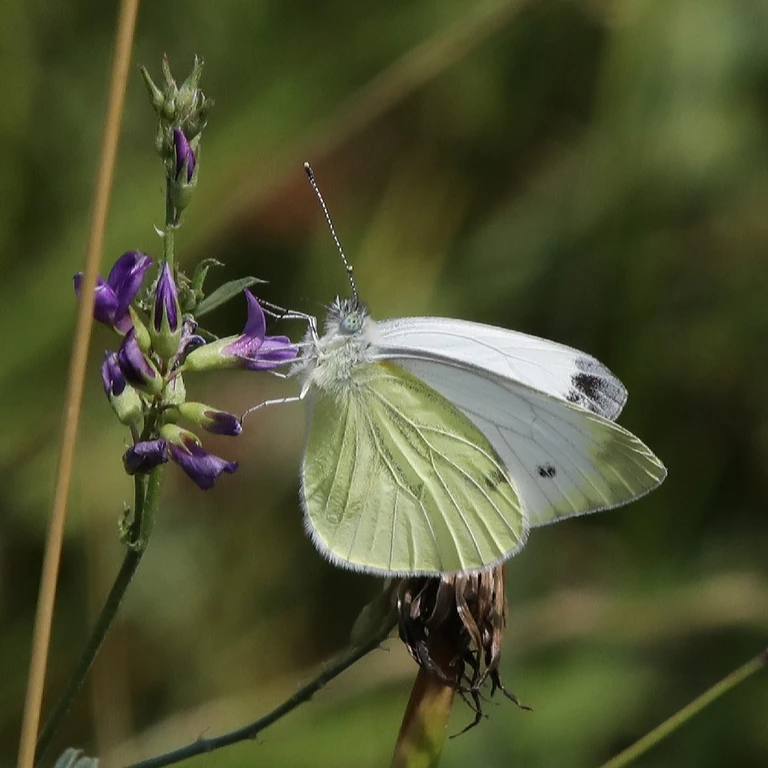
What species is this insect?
Pieris napi
